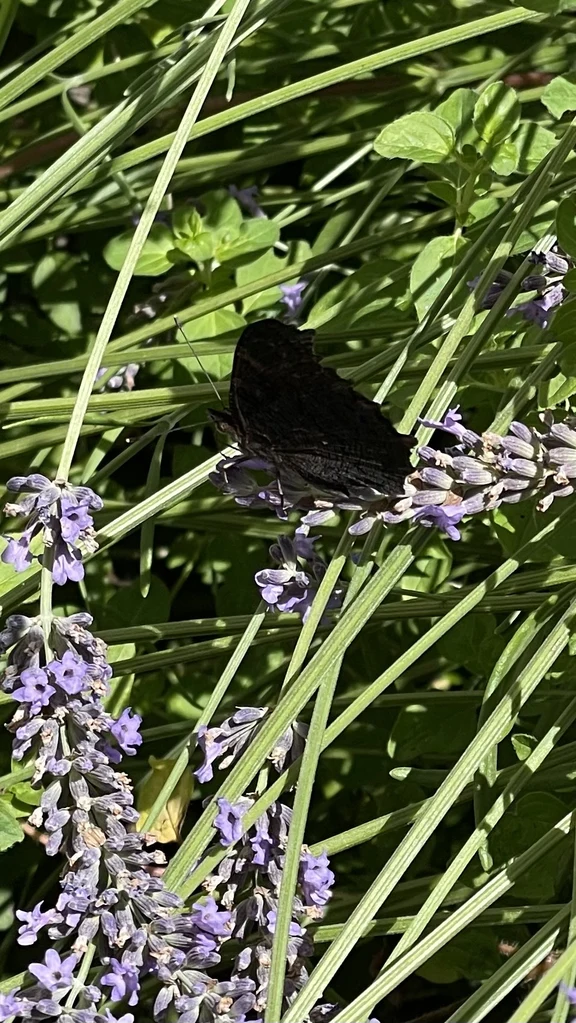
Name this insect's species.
Aglais io
